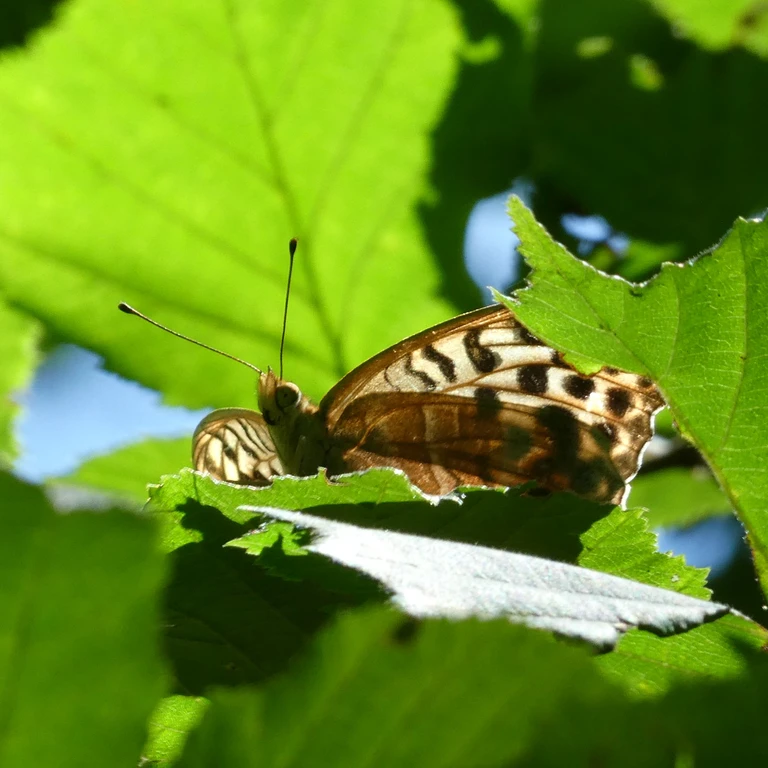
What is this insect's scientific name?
Argynnis paphia
